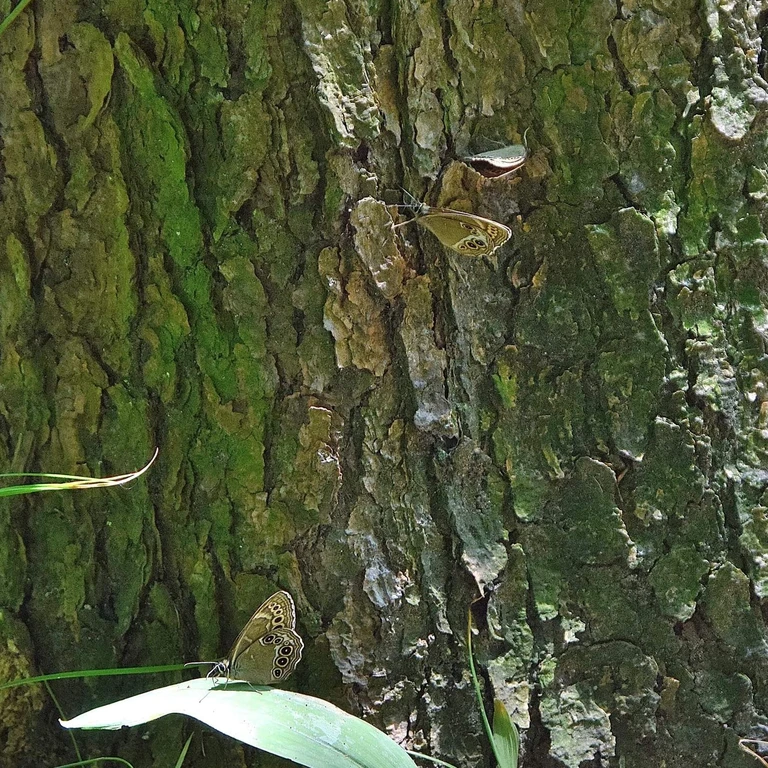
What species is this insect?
Lopinga achine (also Pararge achine)
